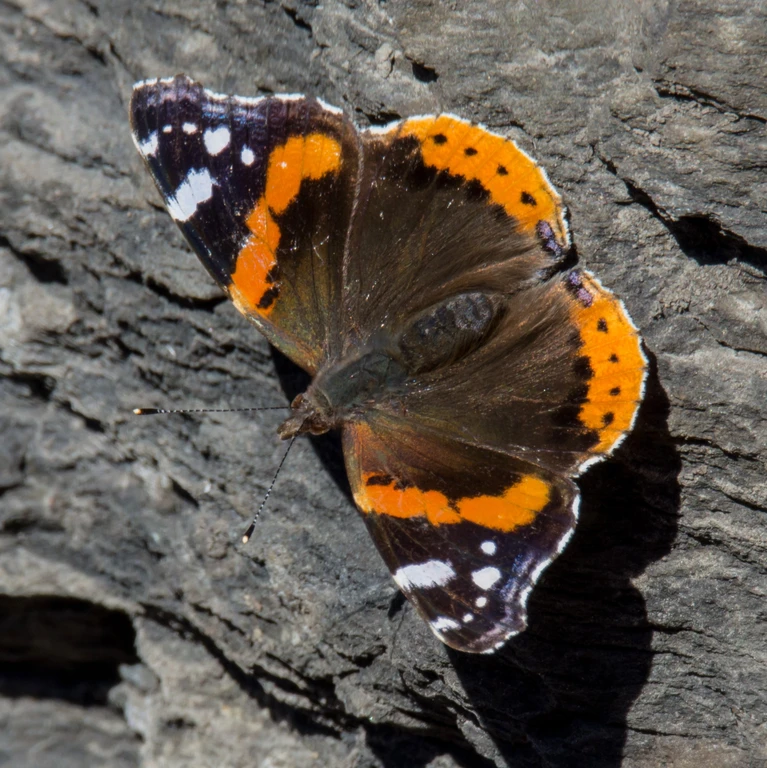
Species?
Vanessa atalanta
